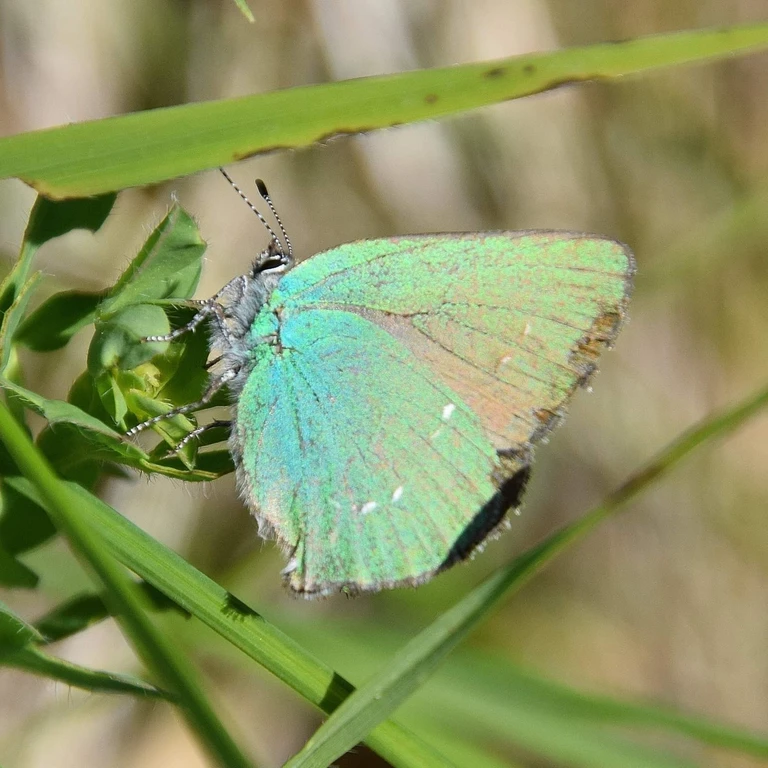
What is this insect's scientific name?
Callophrys rubi
